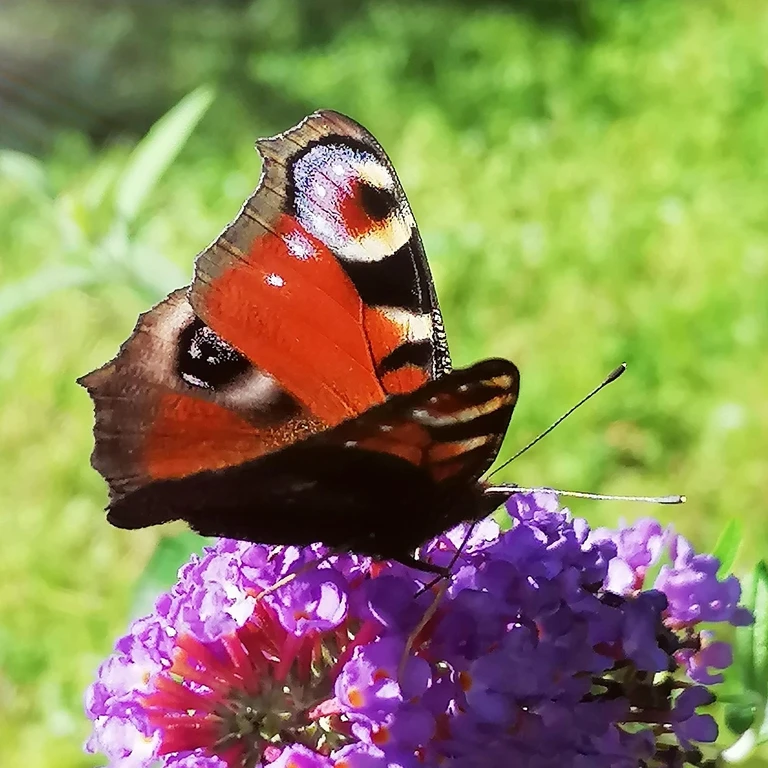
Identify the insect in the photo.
Aglais io
